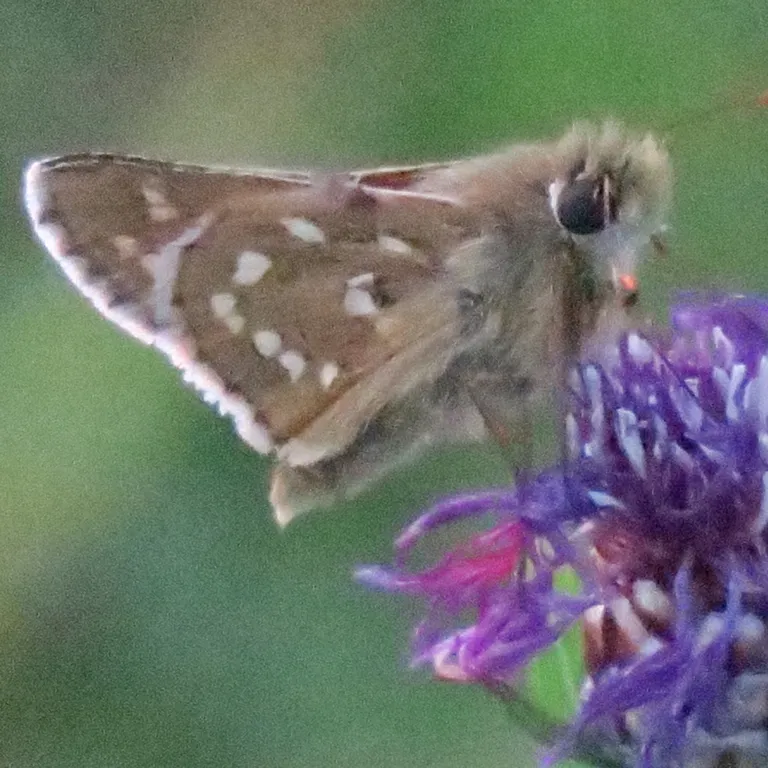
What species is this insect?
Hesperia comma
